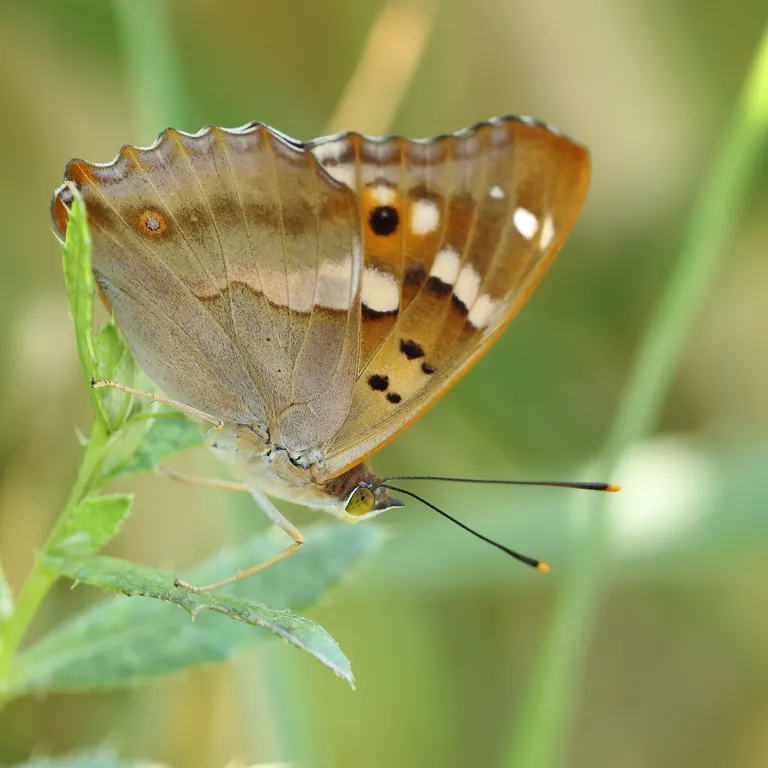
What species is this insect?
Apatura ilia
